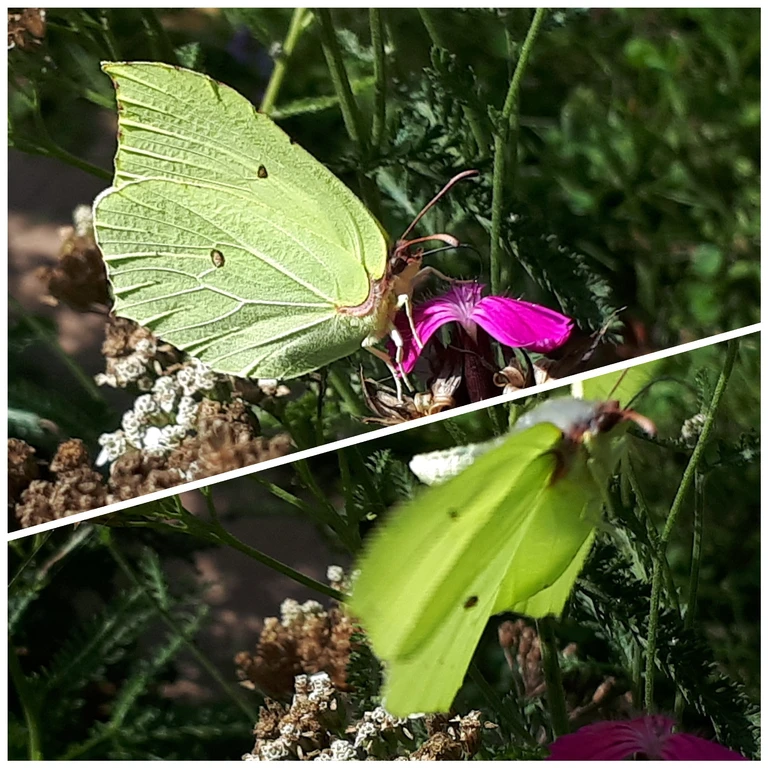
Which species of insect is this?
Gonepteryx rhamni
